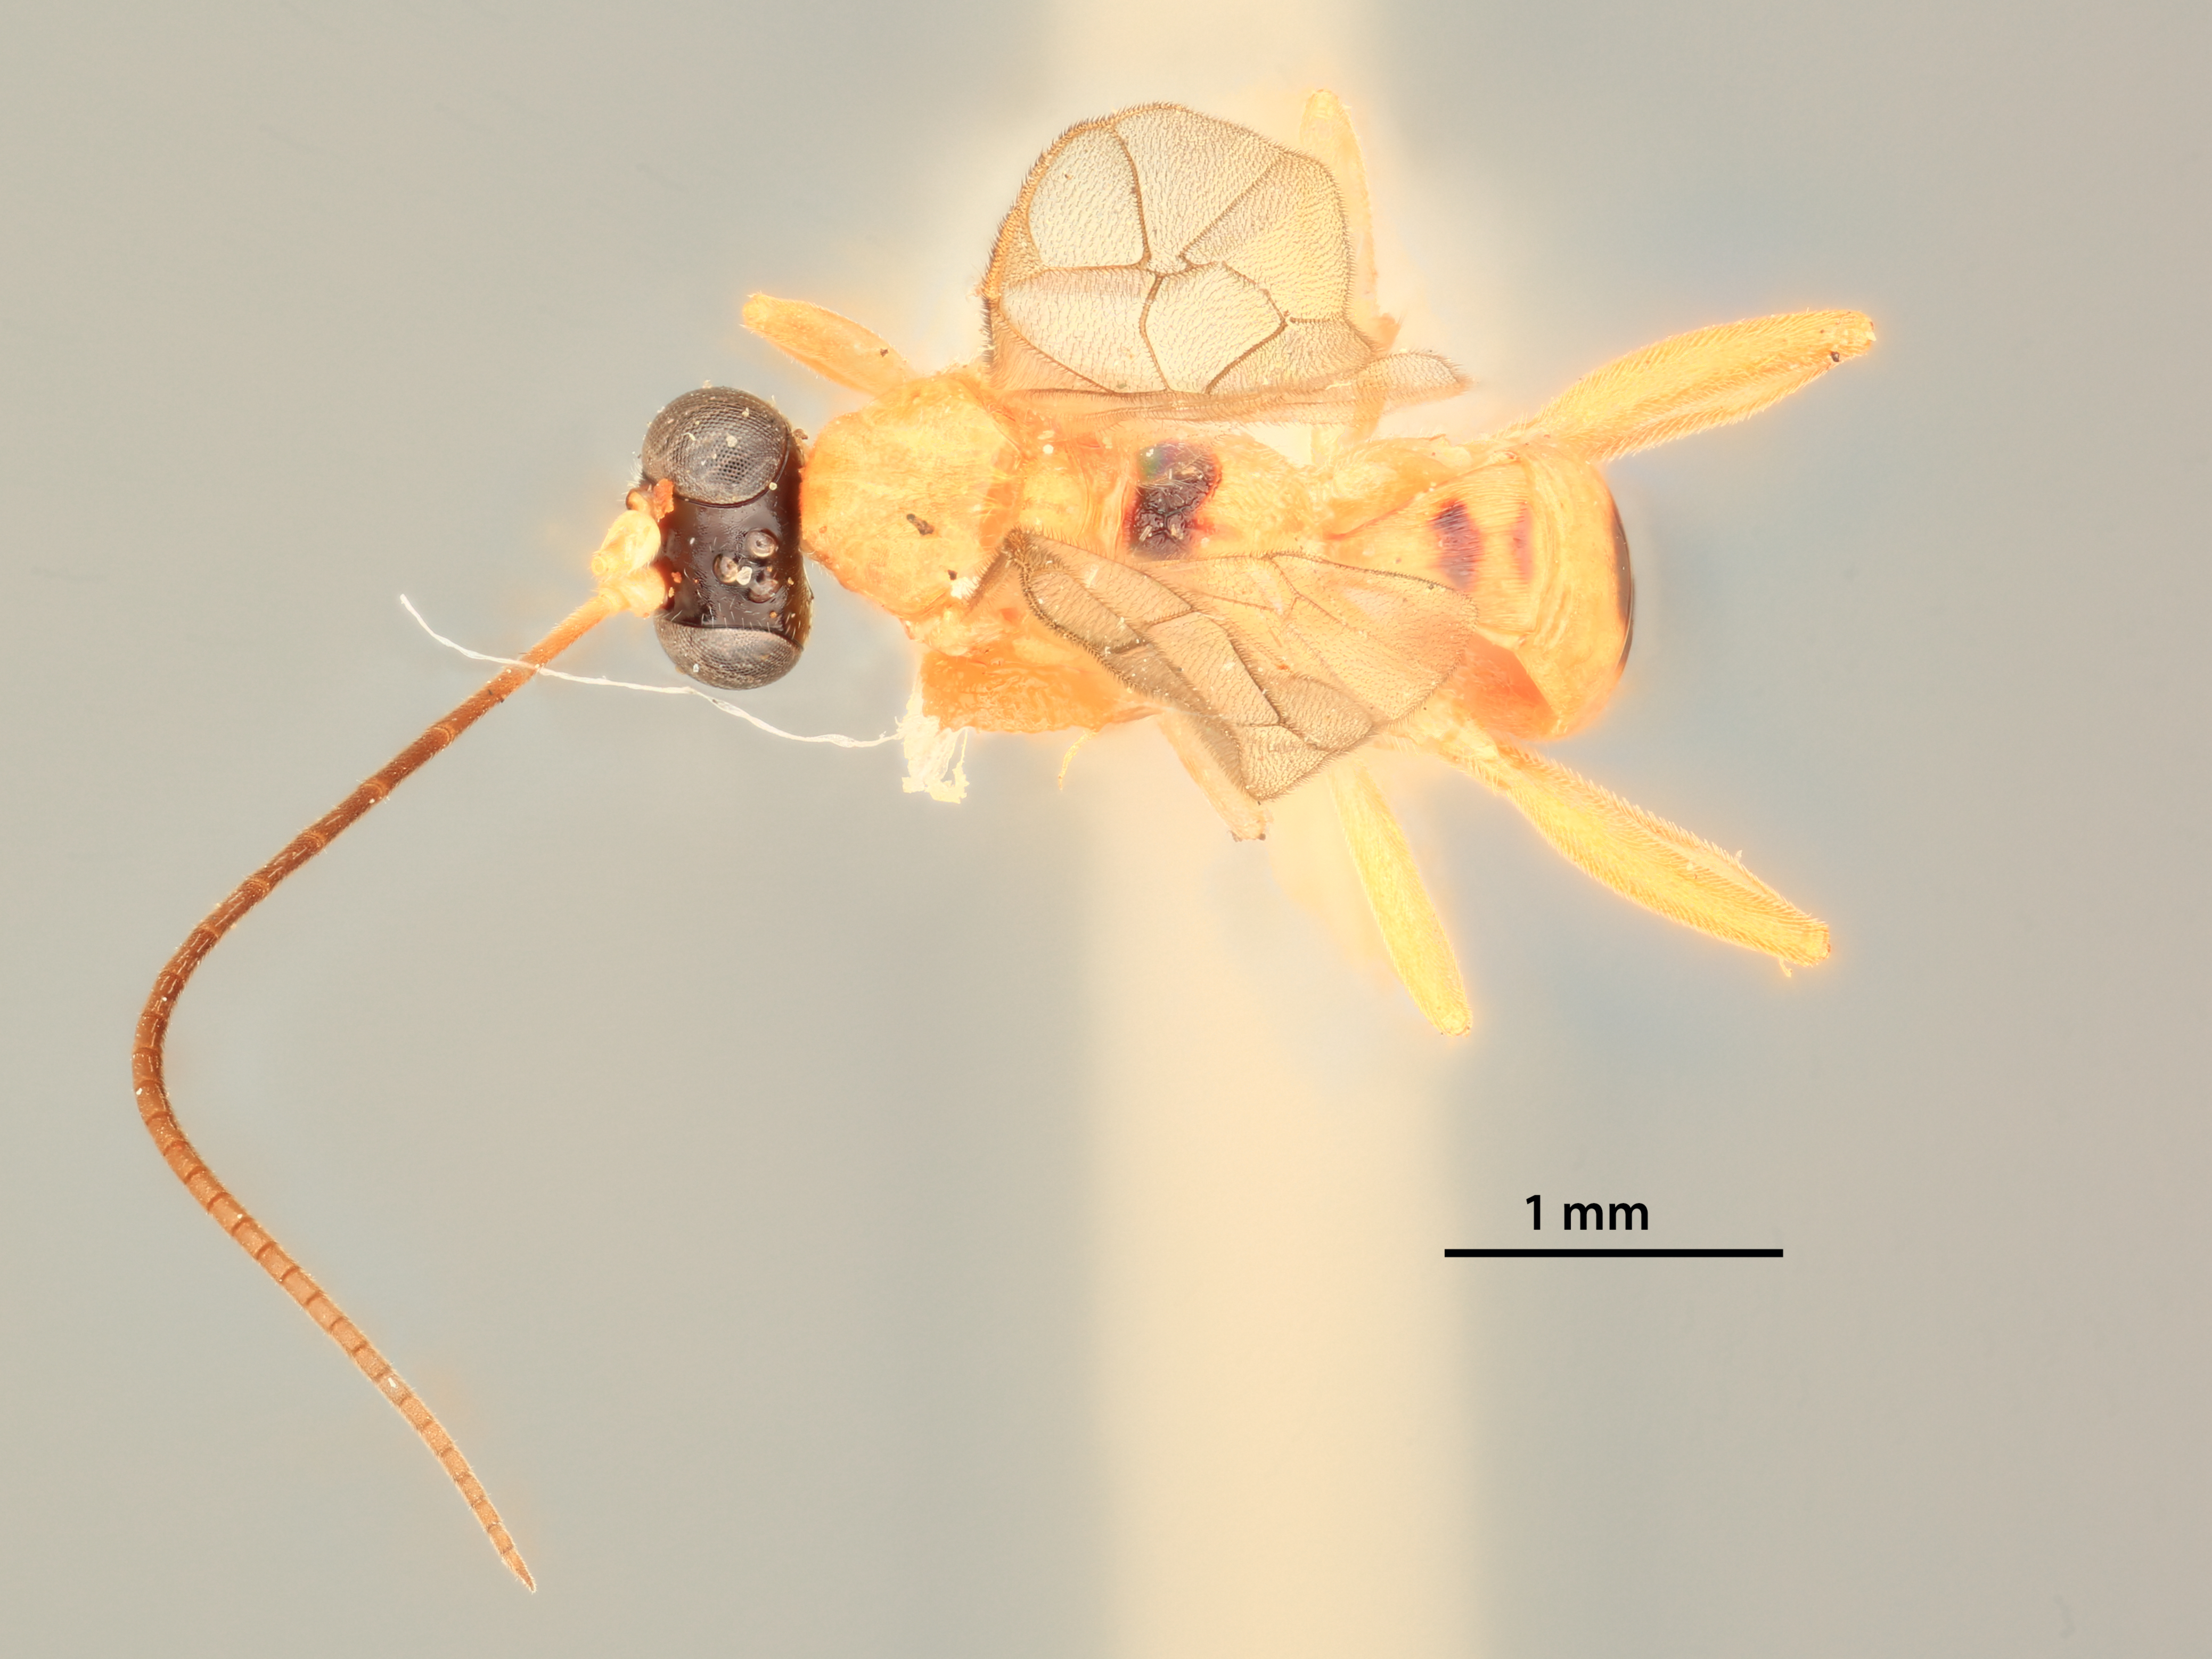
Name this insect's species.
Diaglyptidea roepkei
